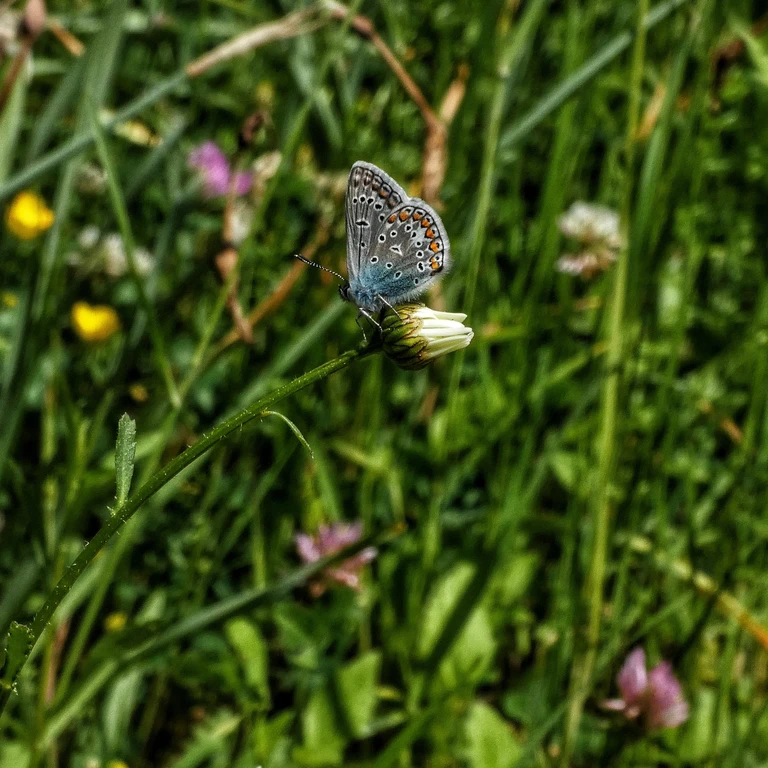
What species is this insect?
Polyommatus icarus
